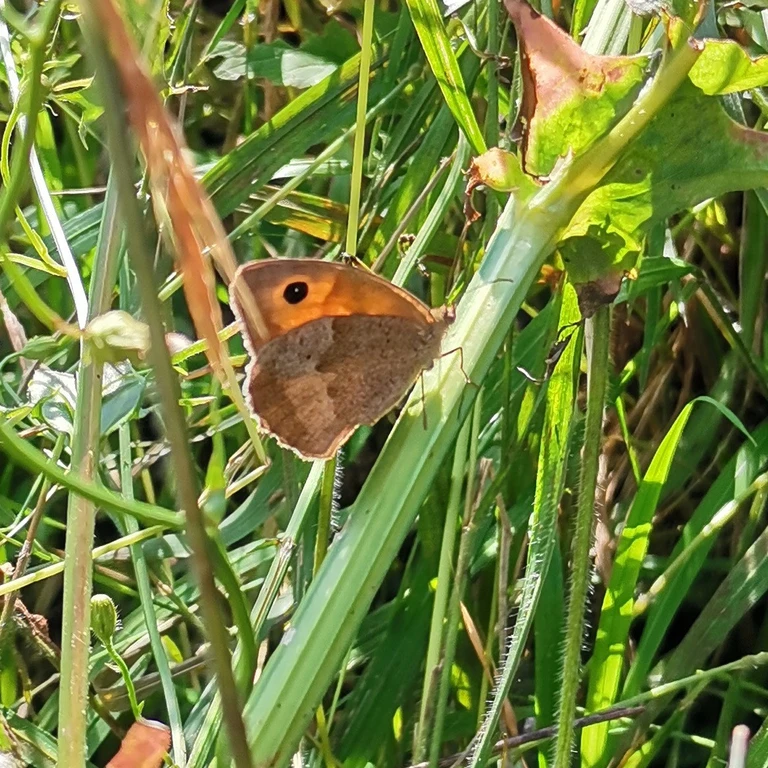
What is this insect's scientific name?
Maniola jurtina
